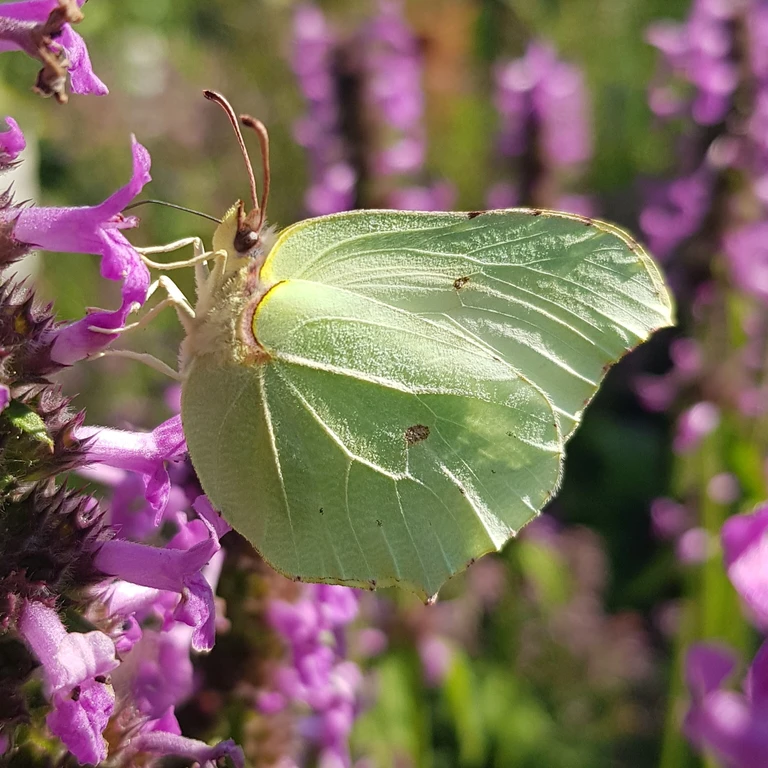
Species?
Gonepteryx rhamni
